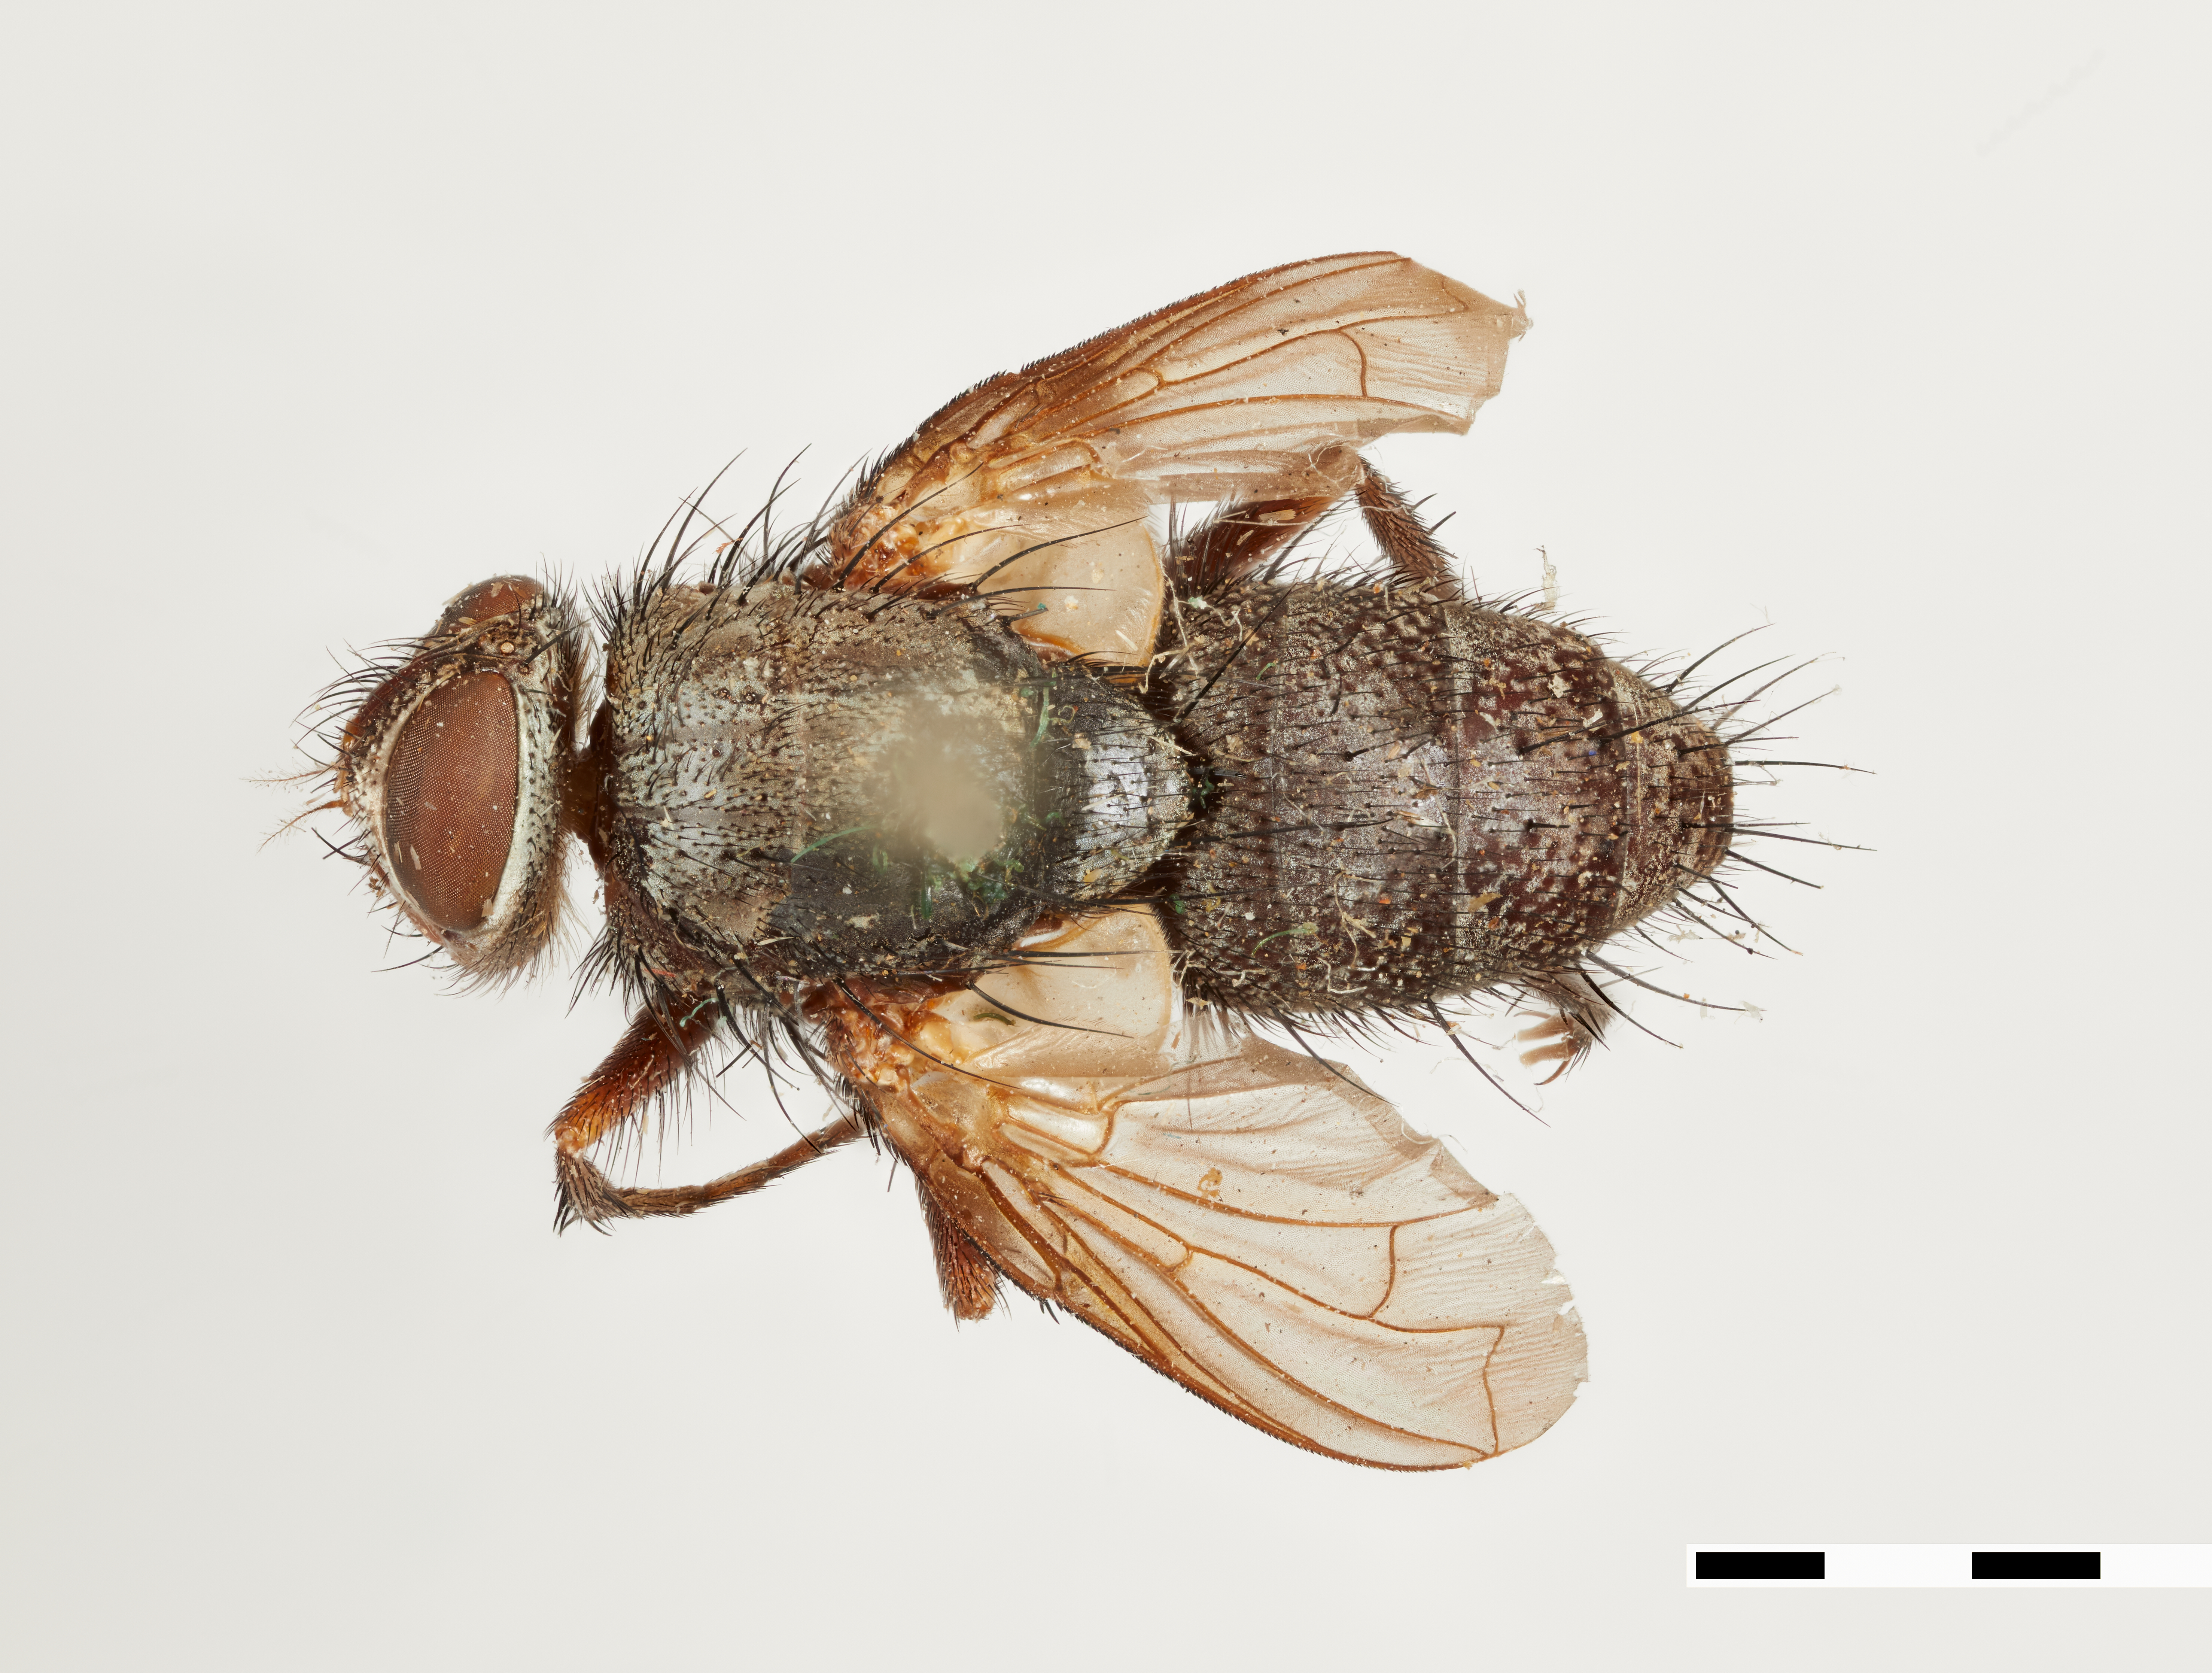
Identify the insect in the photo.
Megaparia opaca
